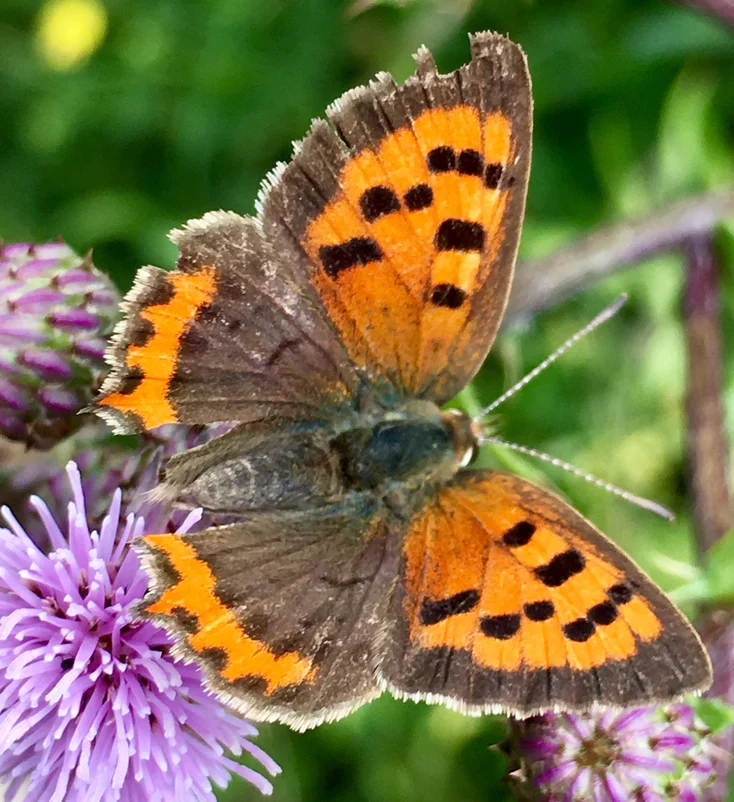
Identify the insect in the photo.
Lycaena phlaeas
